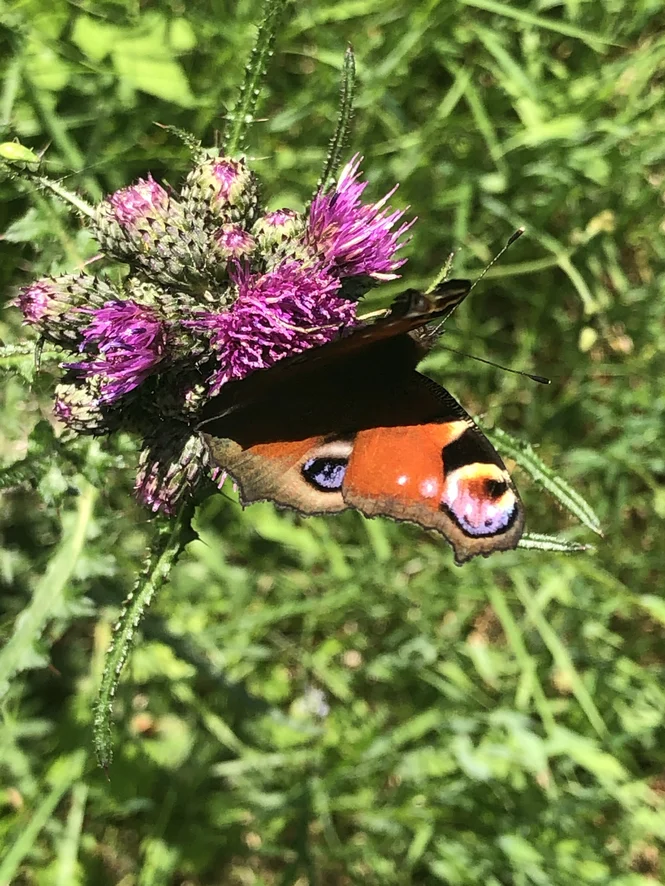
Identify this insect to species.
Aglais io
